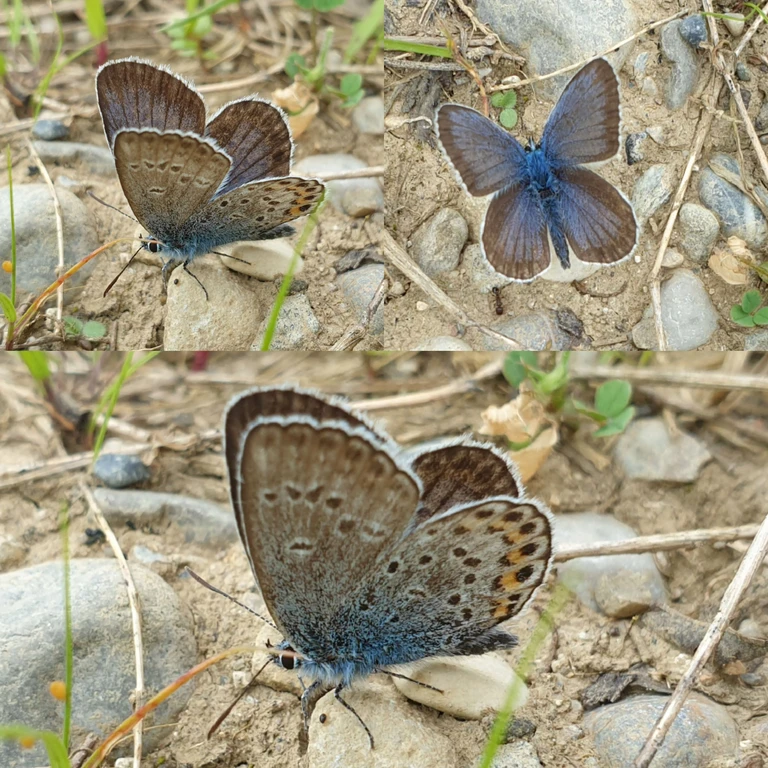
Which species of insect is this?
Plebejus argus
